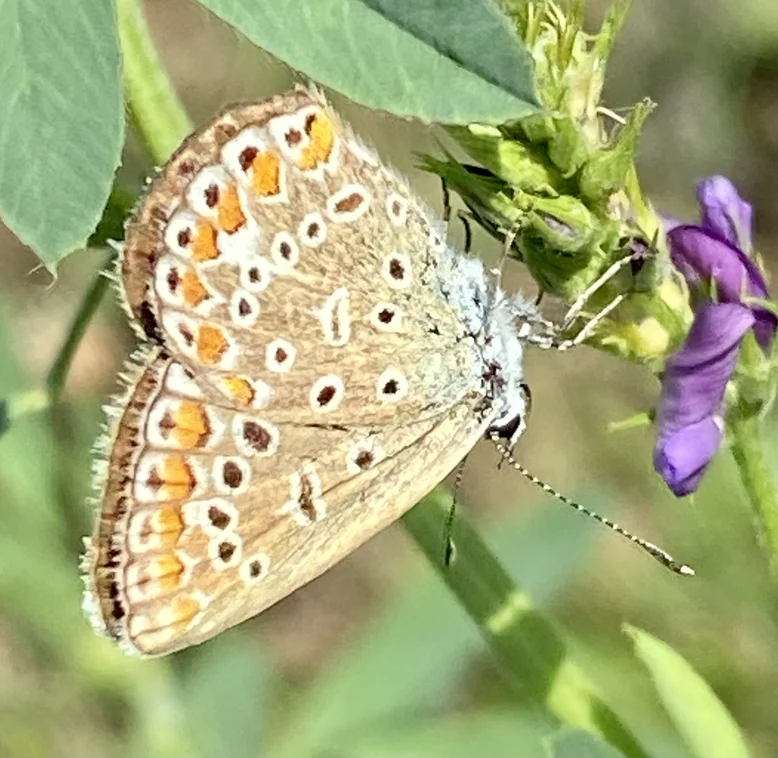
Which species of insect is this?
Polyommatus icarus
